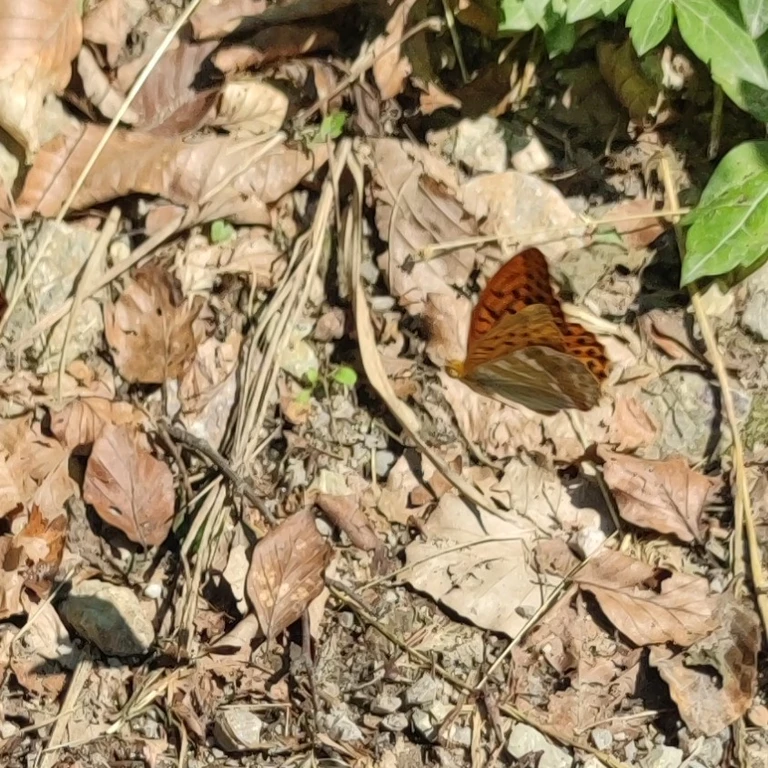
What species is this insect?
Argynnis paphia
